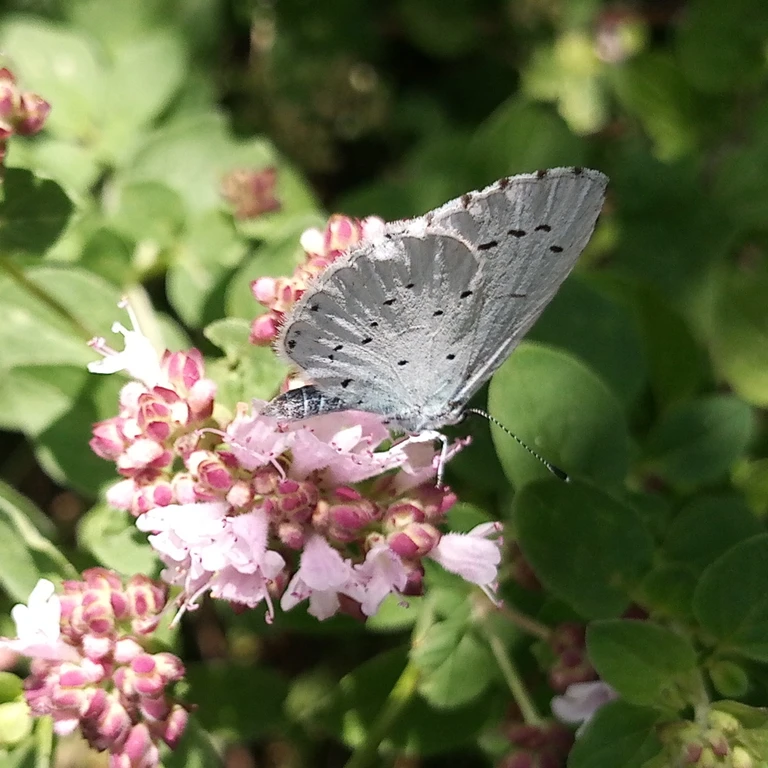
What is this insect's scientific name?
Celastrina argiolus
